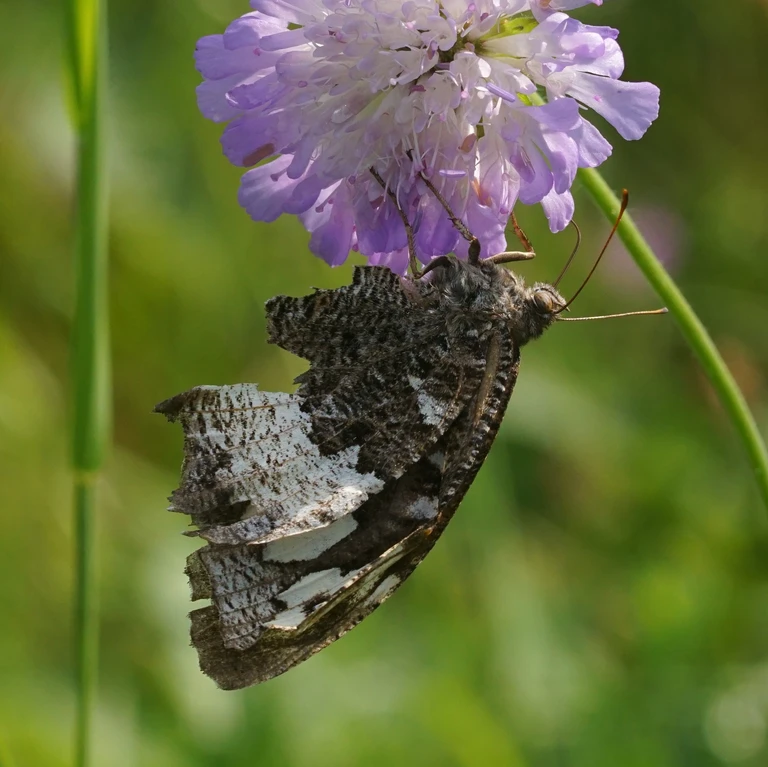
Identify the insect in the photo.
Brintesia circe
